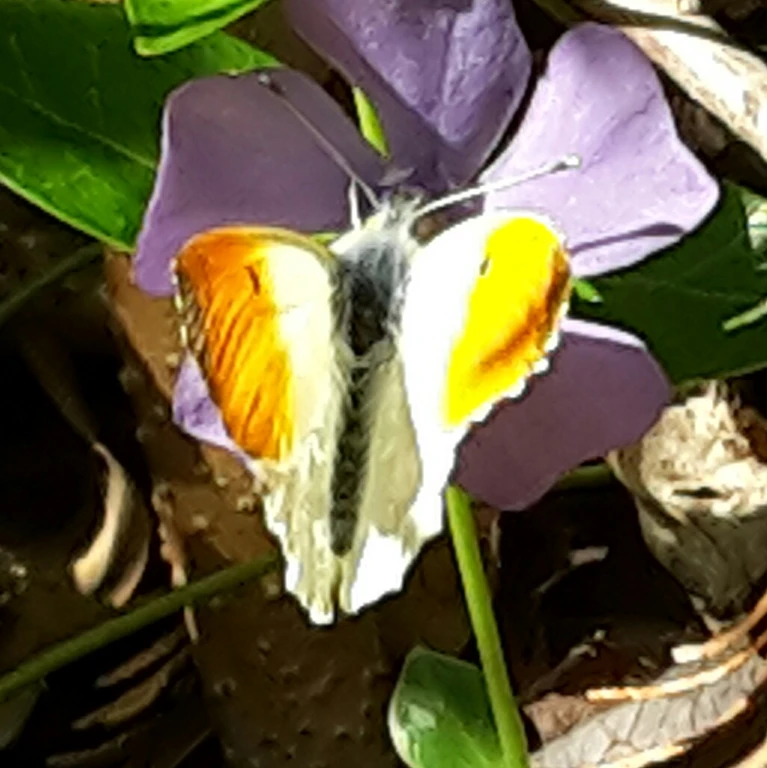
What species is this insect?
Anthocharis cardamines
